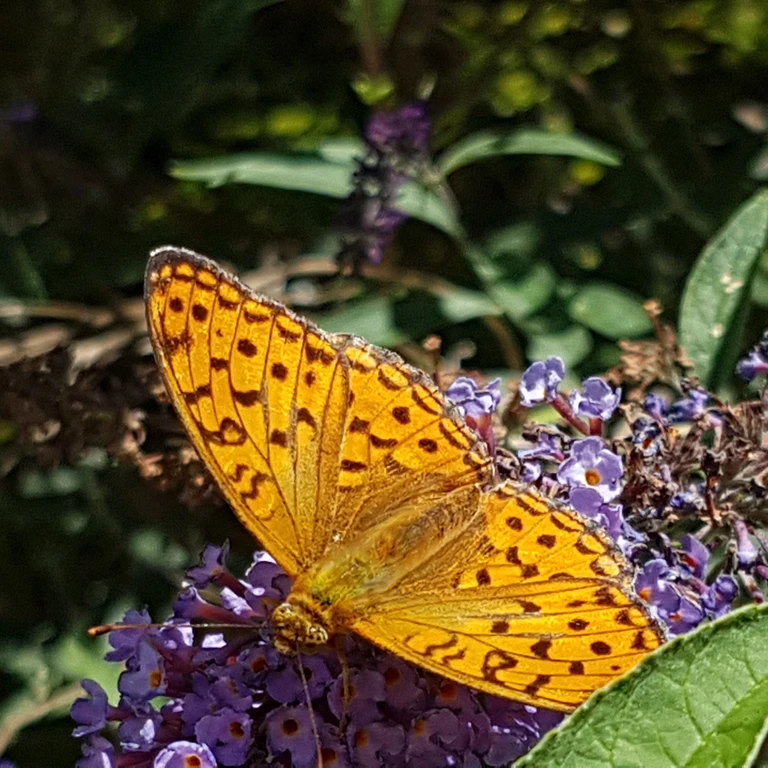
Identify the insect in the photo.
Fabriciana adippe
